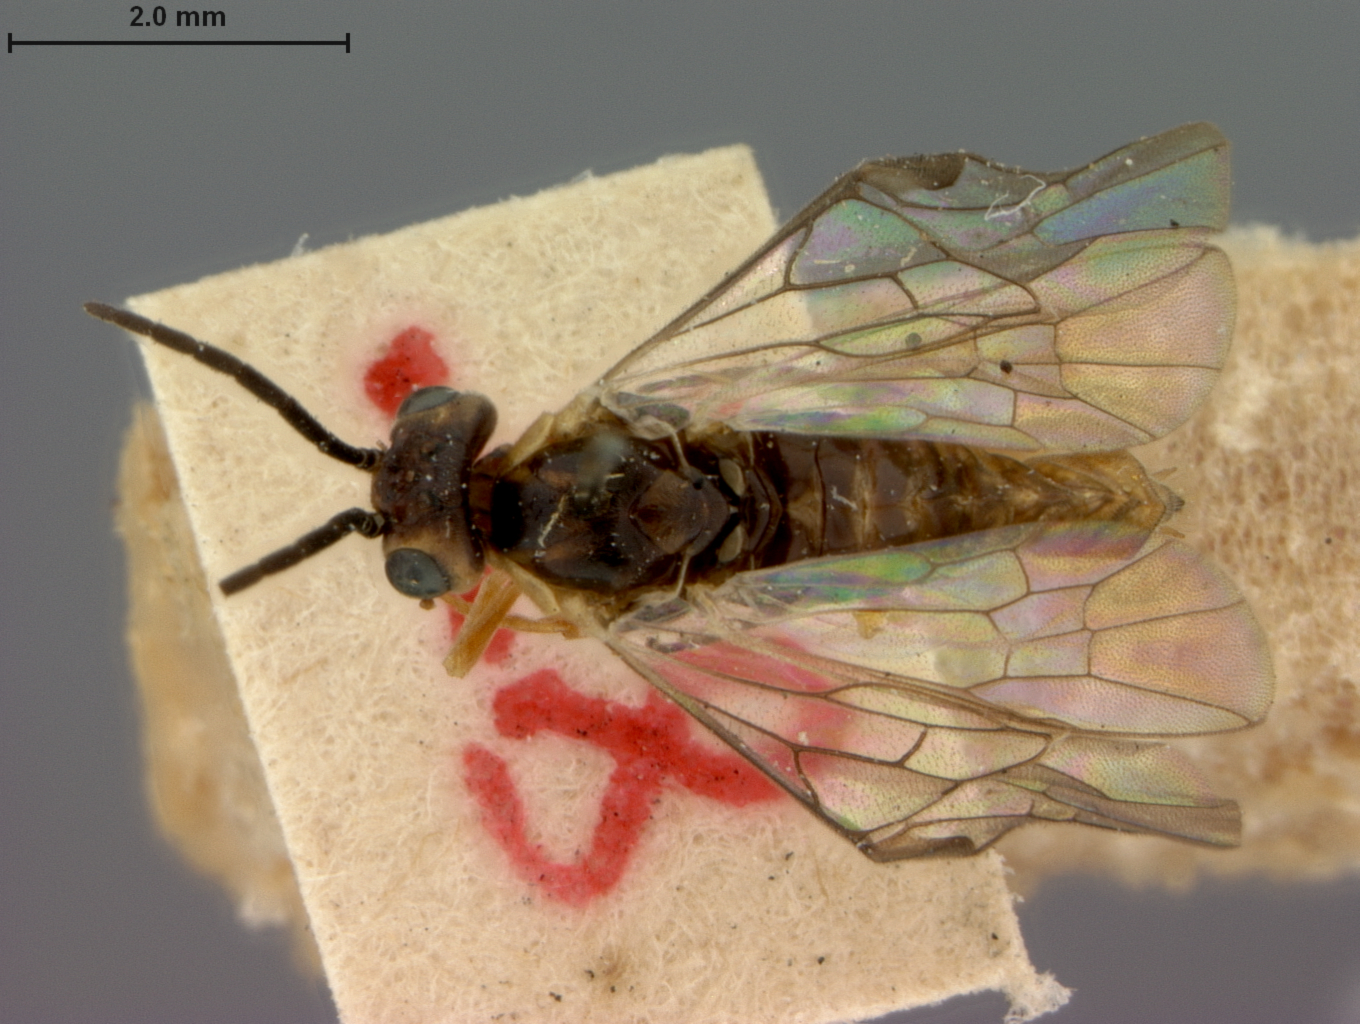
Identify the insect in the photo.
Pontania consors
